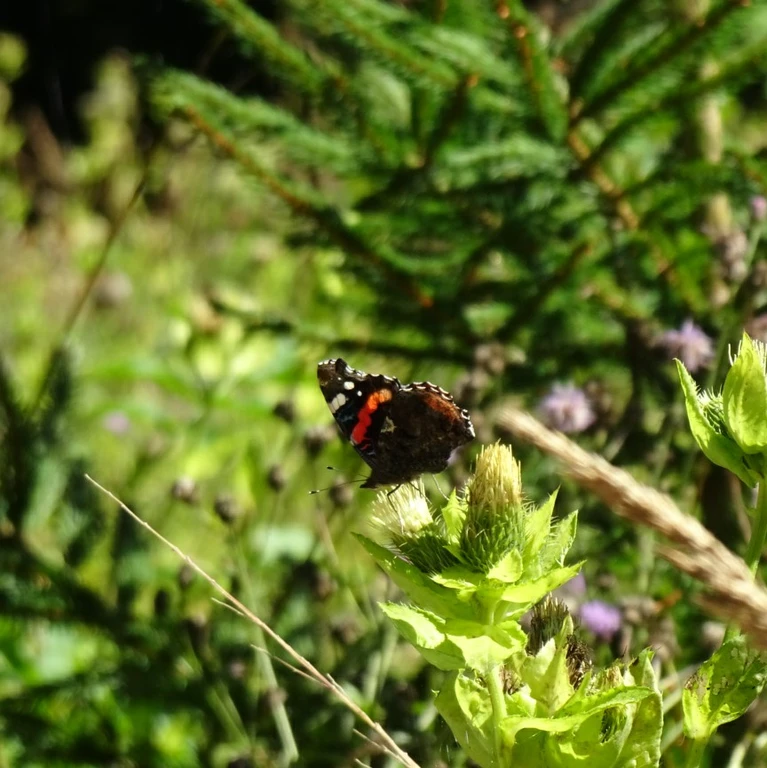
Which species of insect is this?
Vanessa atalanta
